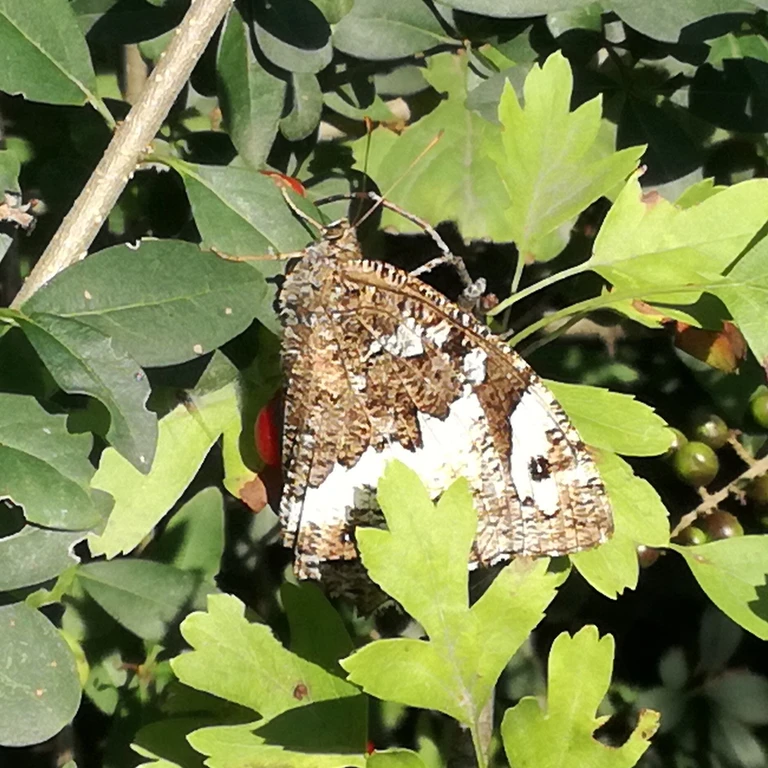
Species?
Brintesia circe
